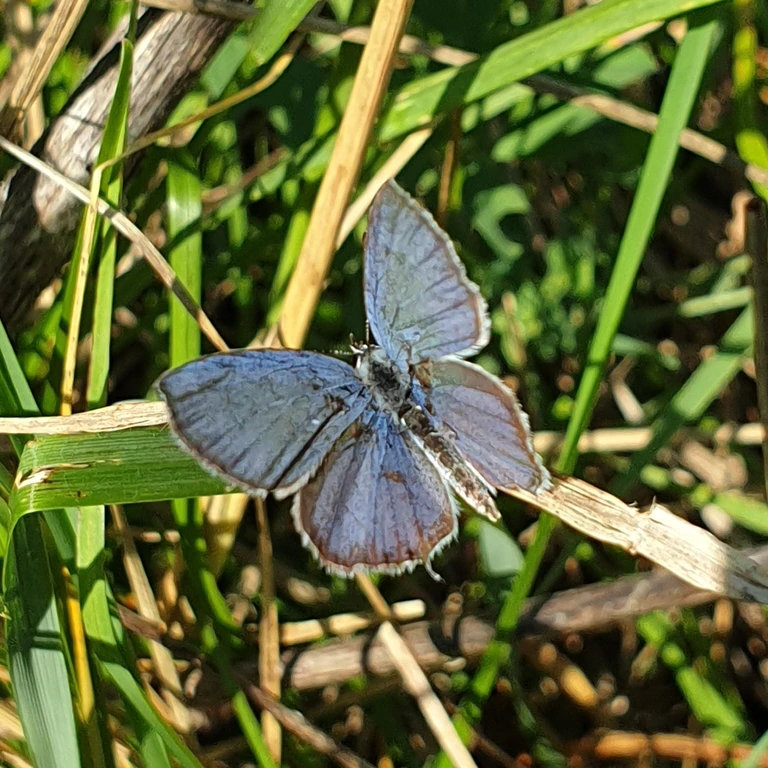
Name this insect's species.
Cupido argiades (also Elkalyce argiades)
